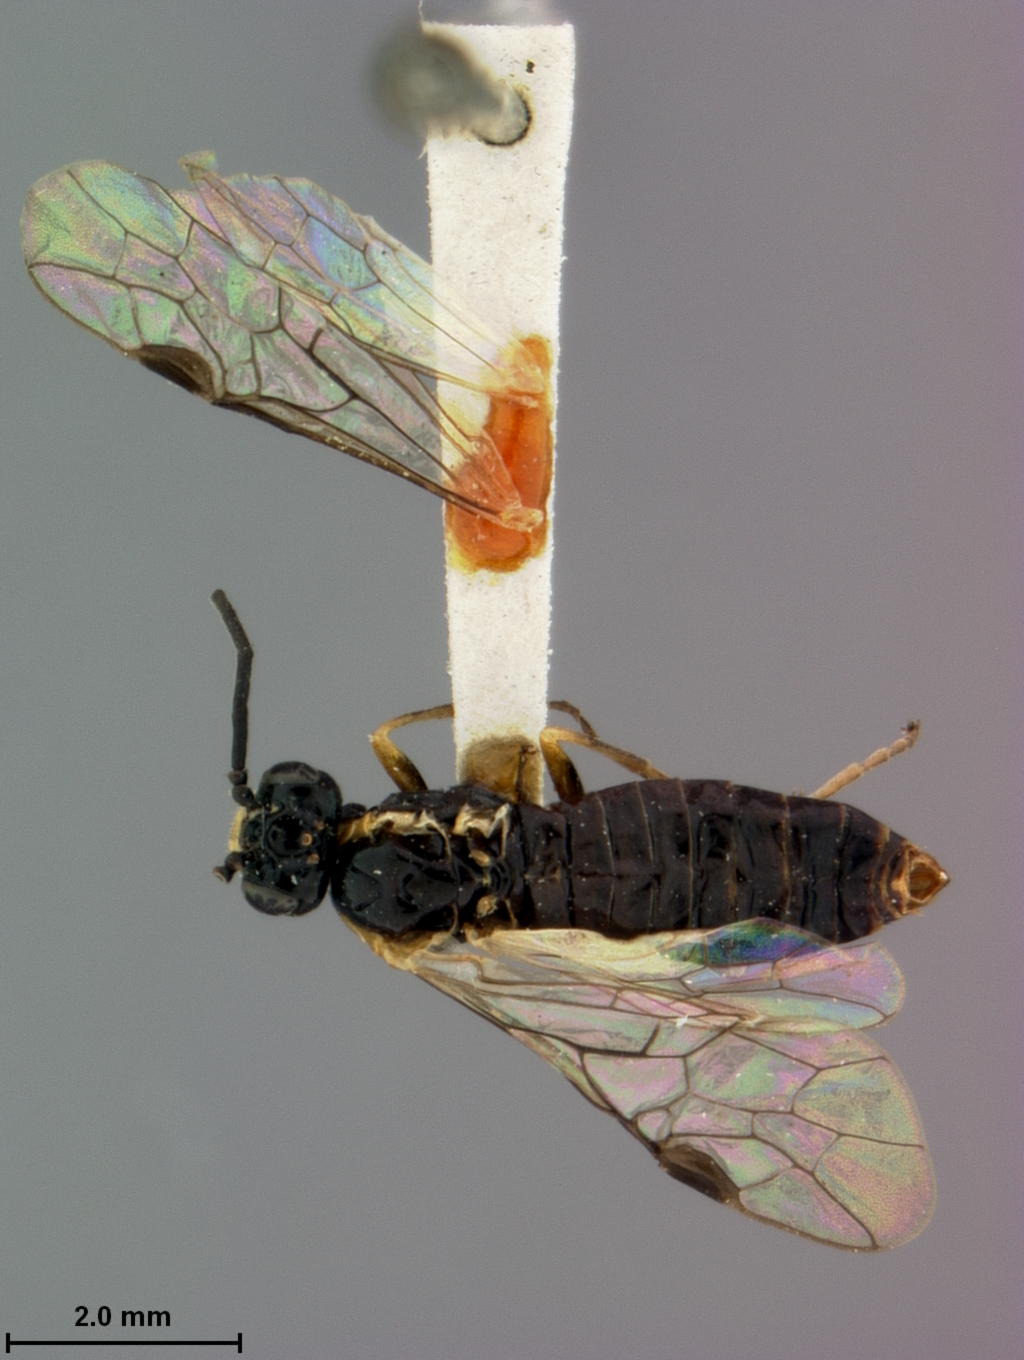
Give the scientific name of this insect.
Hemitaxonus japonicus
